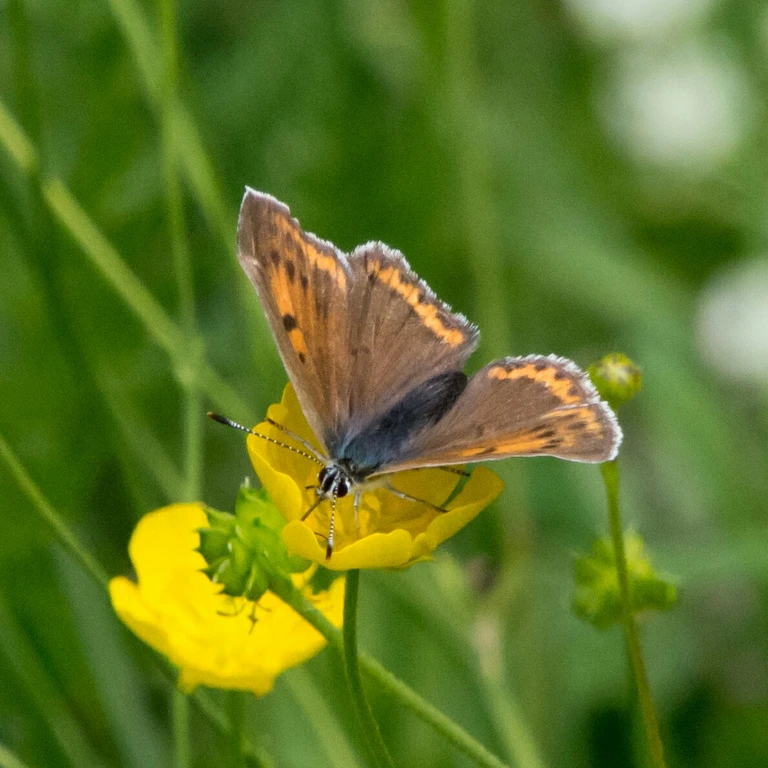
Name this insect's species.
Lycaena hippothoe (also Palaeochrysophanus hippothoe)
